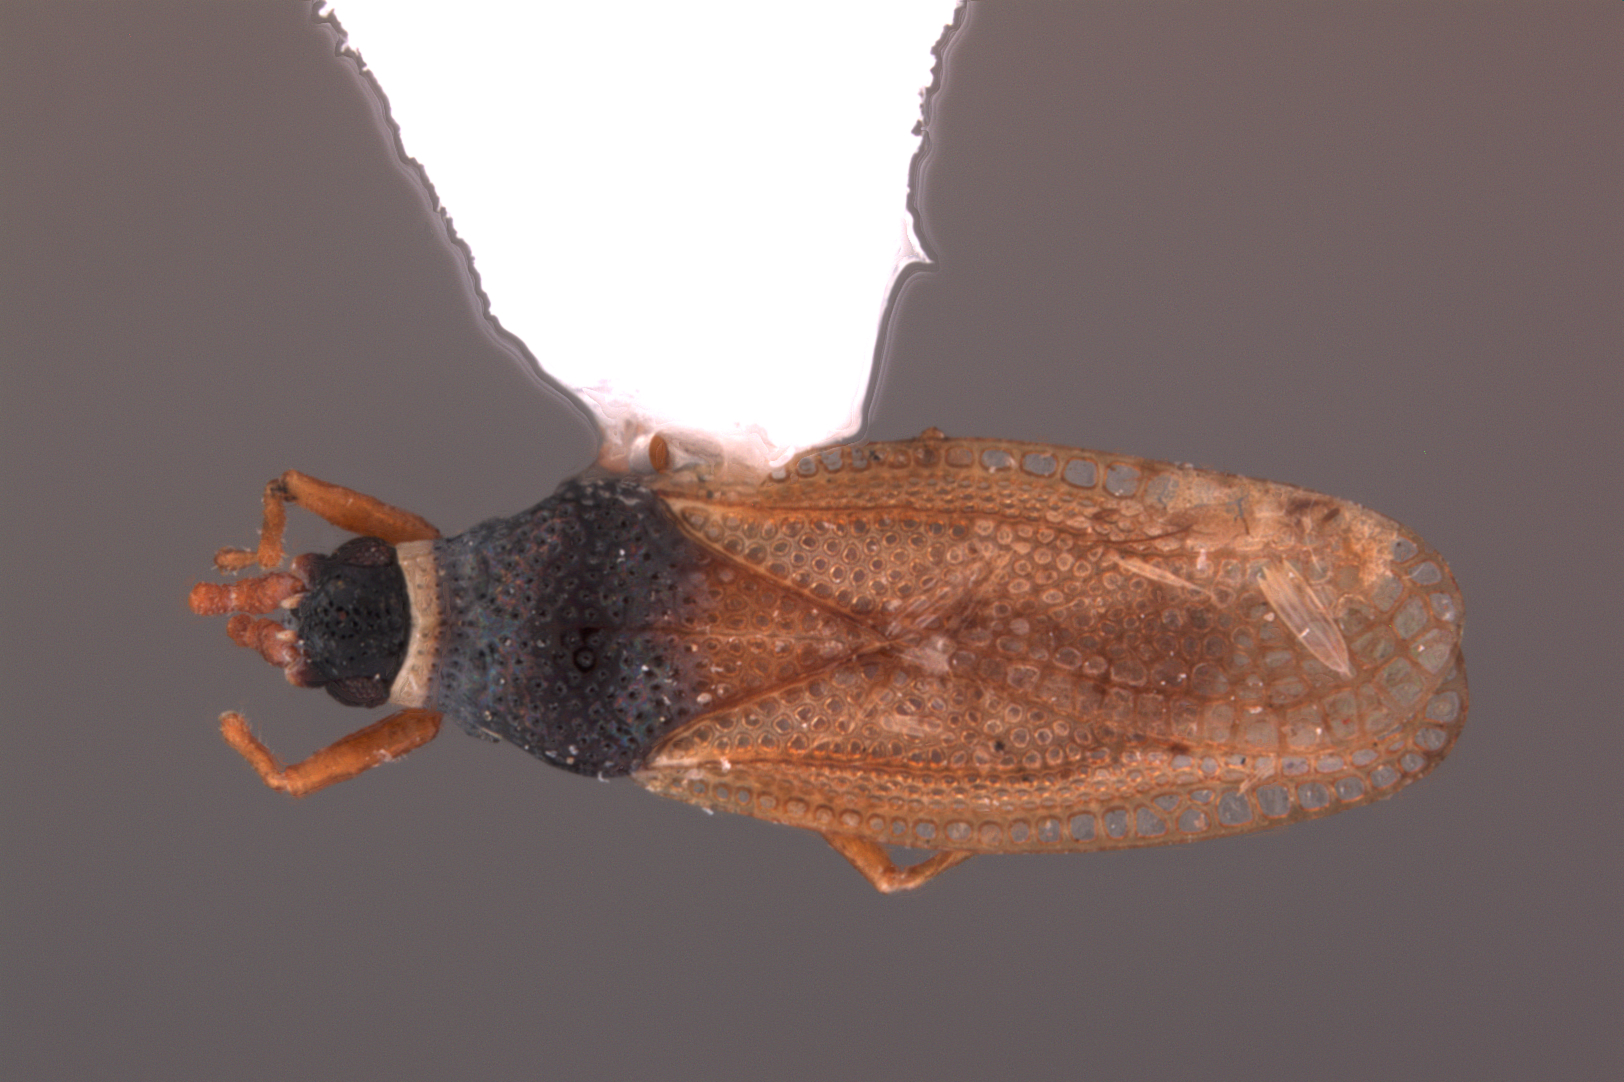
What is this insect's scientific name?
Serenthia sedalis
